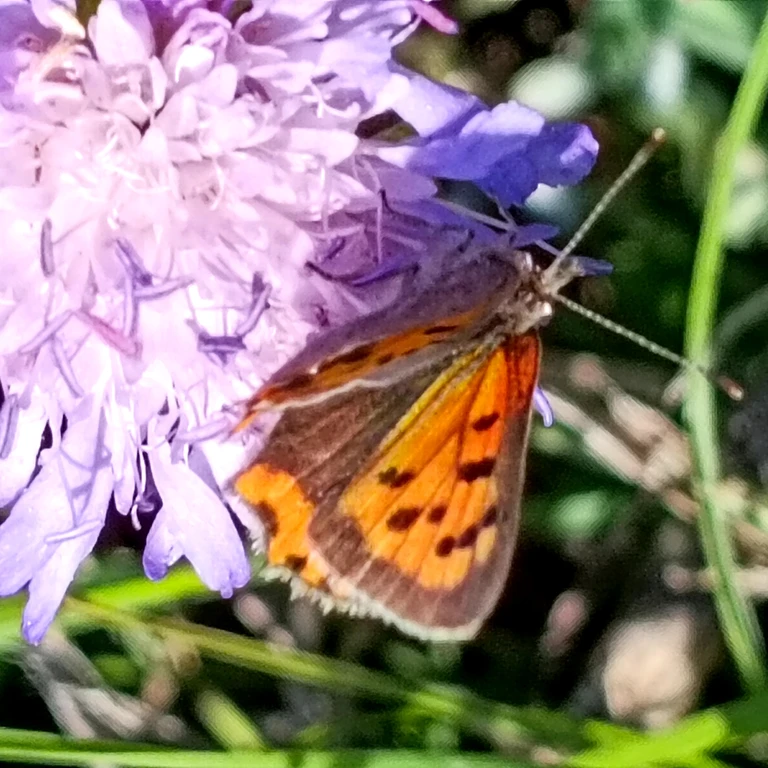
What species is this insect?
Lycaena phlaeas
